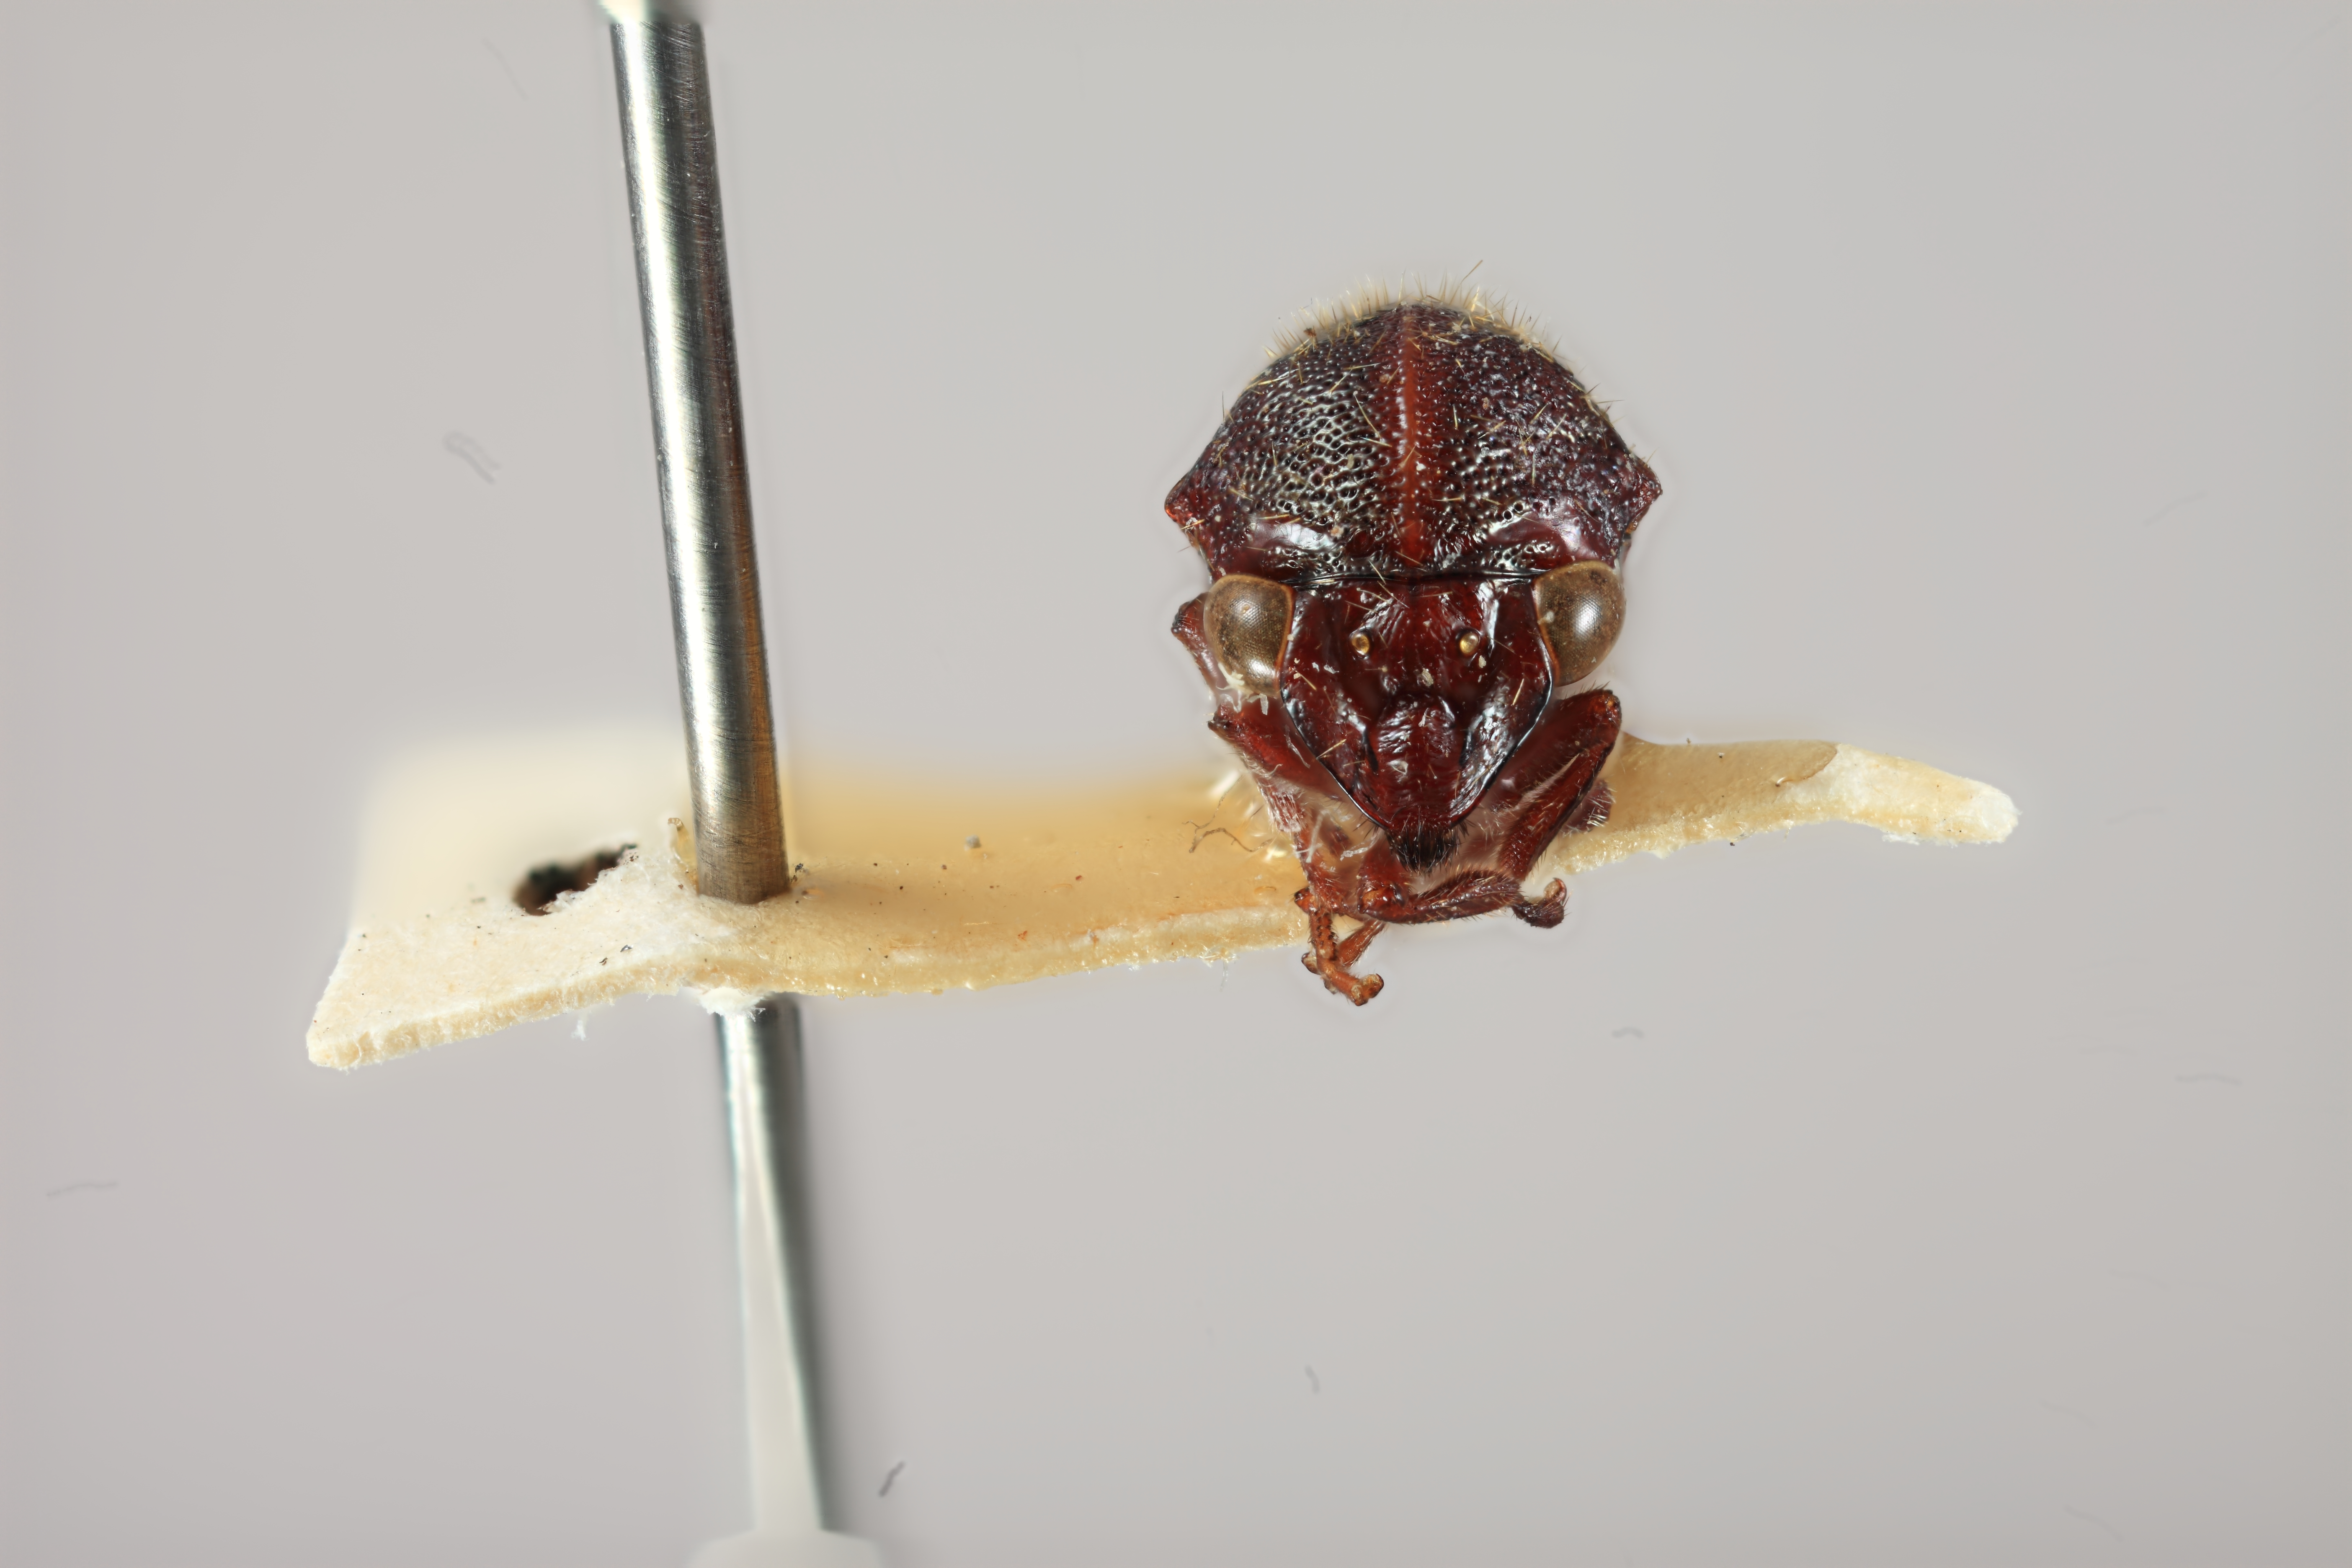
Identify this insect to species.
Tynelia nigra
